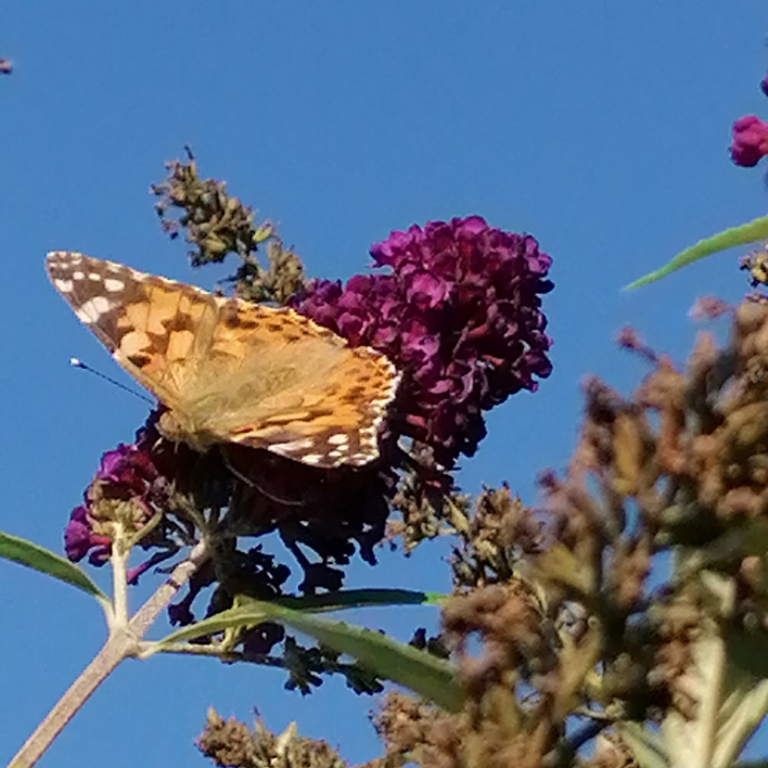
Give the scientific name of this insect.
Vanessa cardui
